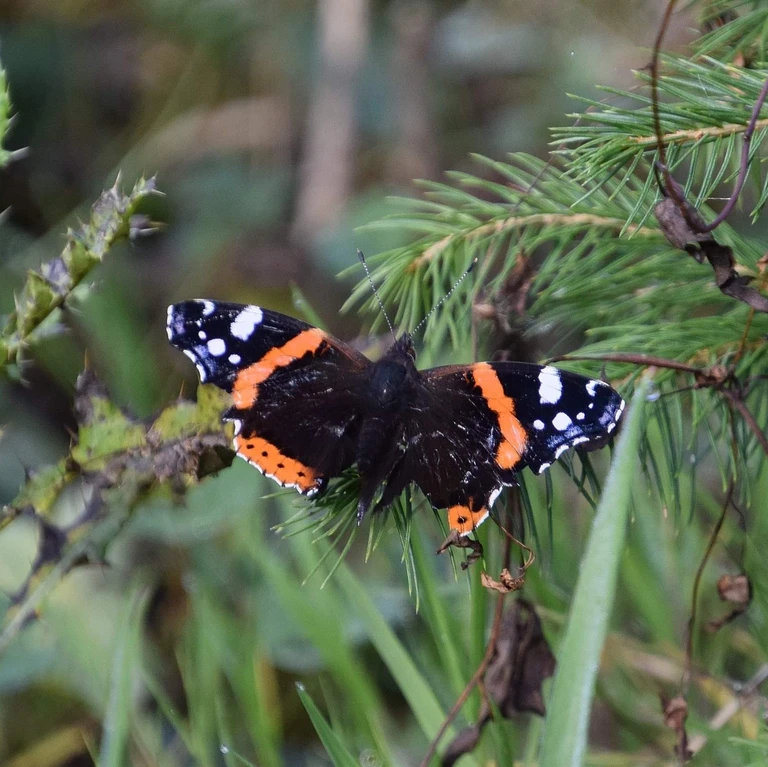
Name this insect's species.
Vanessa atalanta
